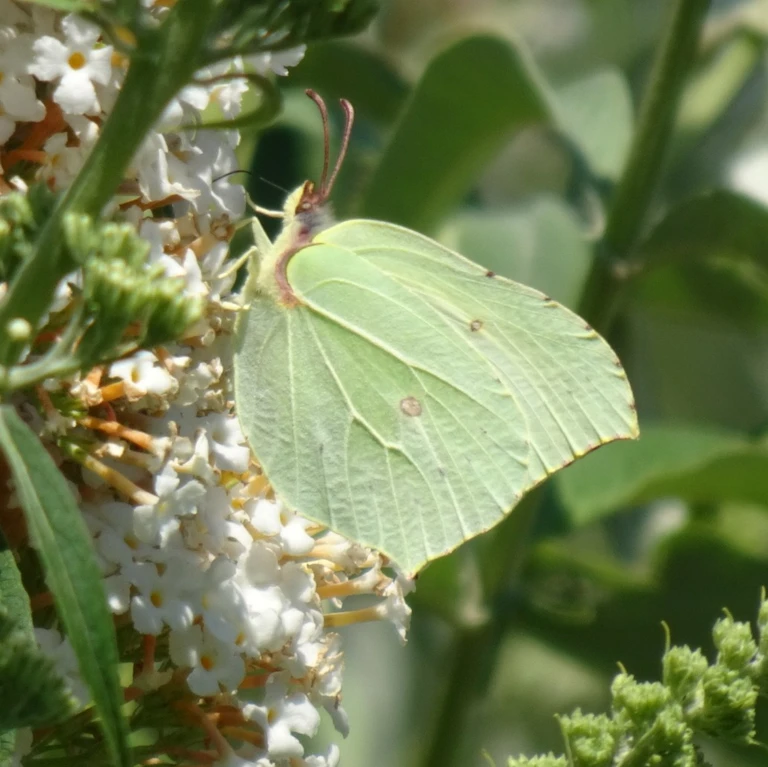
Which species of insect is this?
Gonepteryx rhamni
